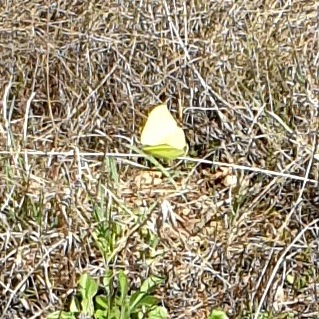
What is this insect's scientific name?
Gonepteryx rhamni
